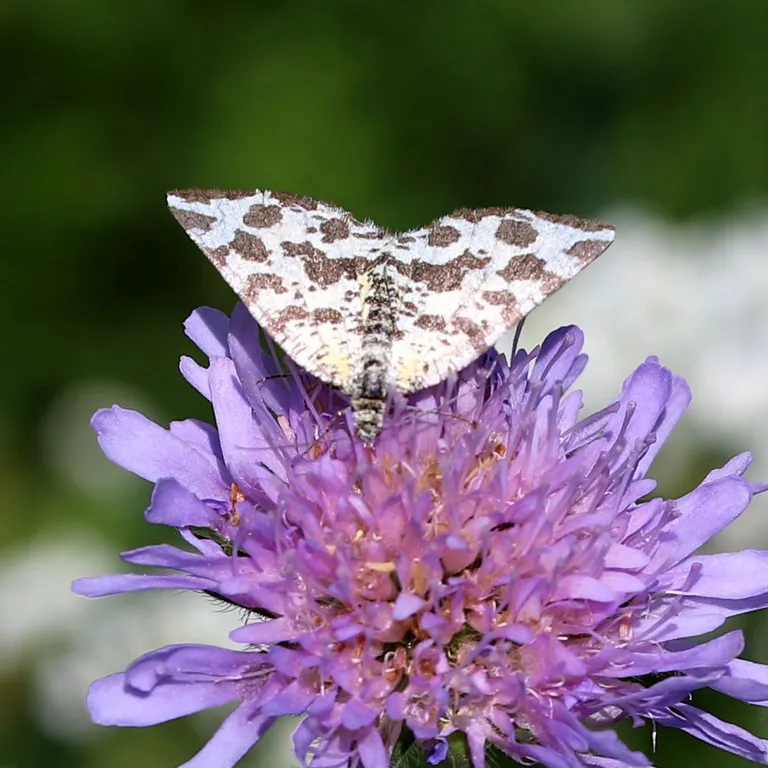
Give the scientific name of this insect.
Pseudopanthera macularia
